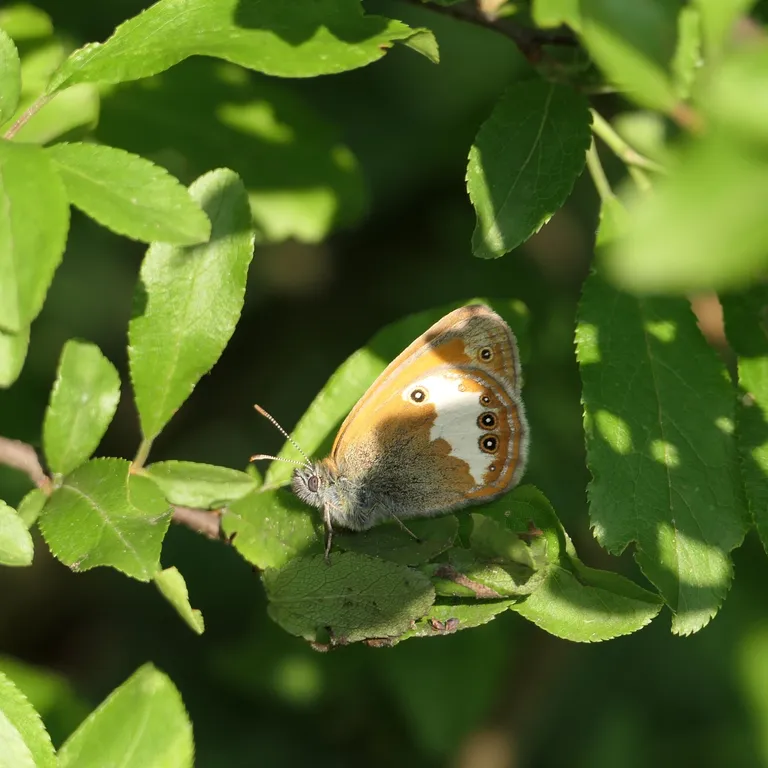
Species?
Coenonympha arcania
